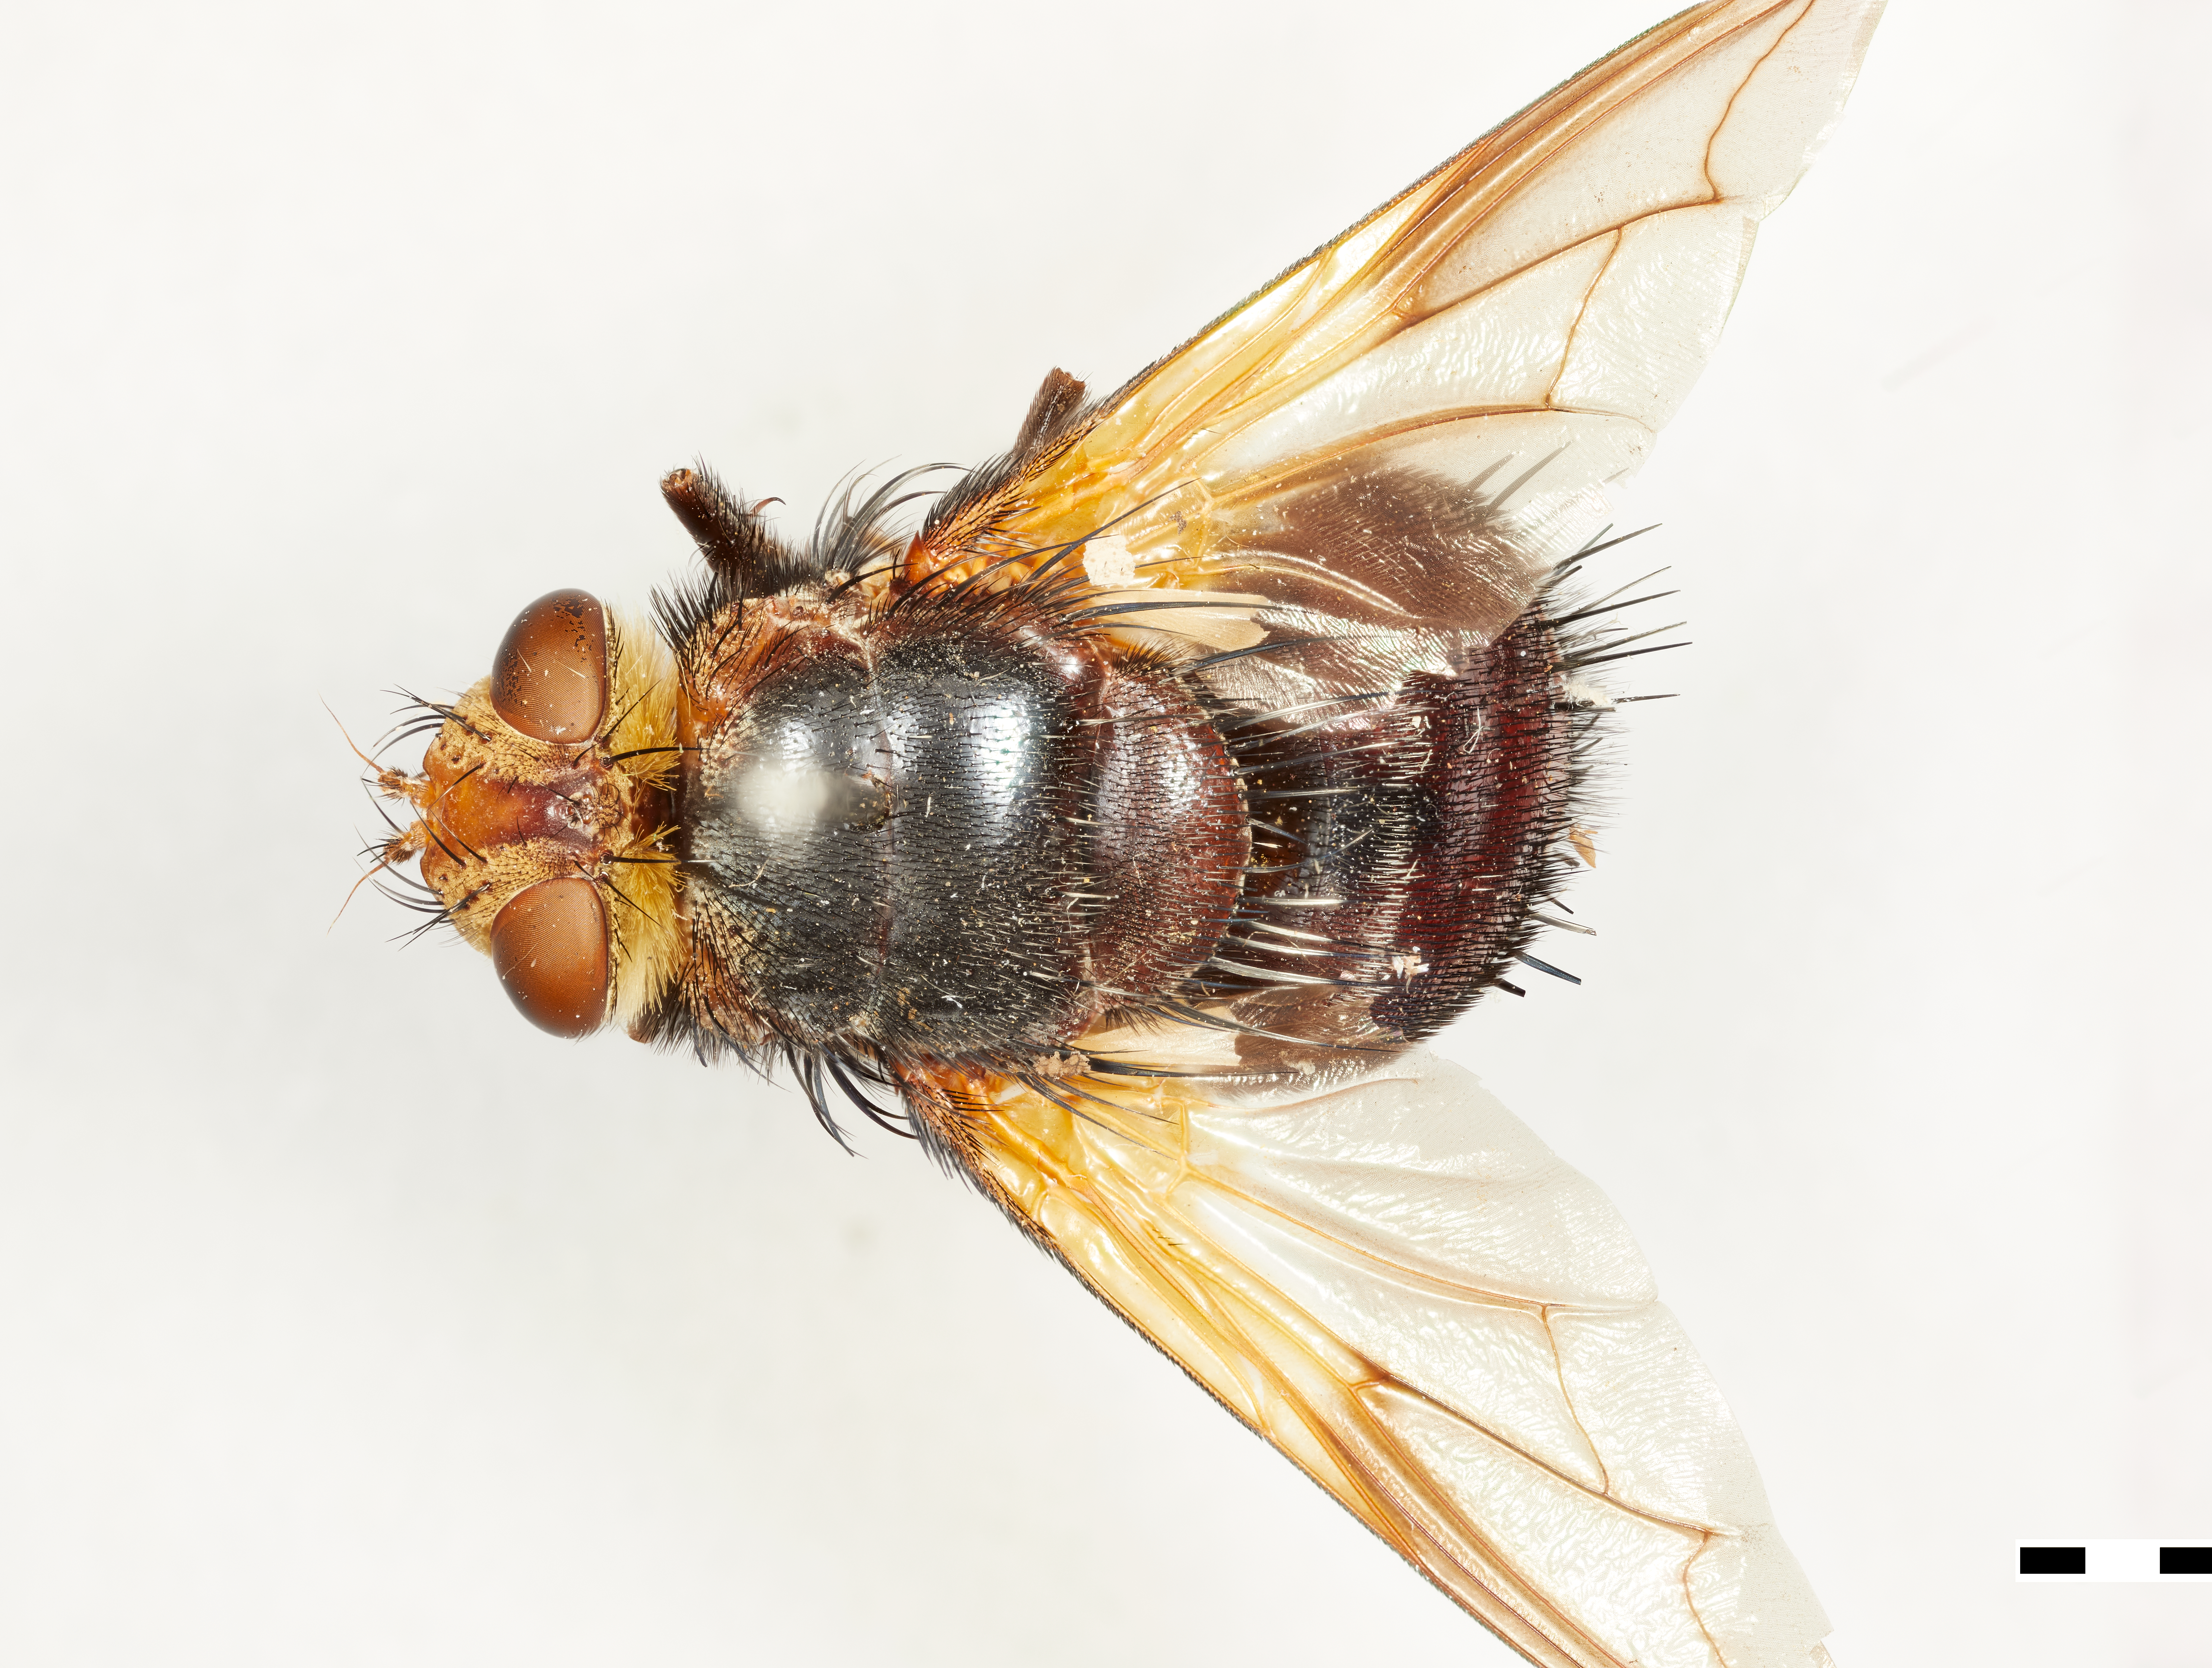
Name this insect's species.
Trophomyia pictipennis
